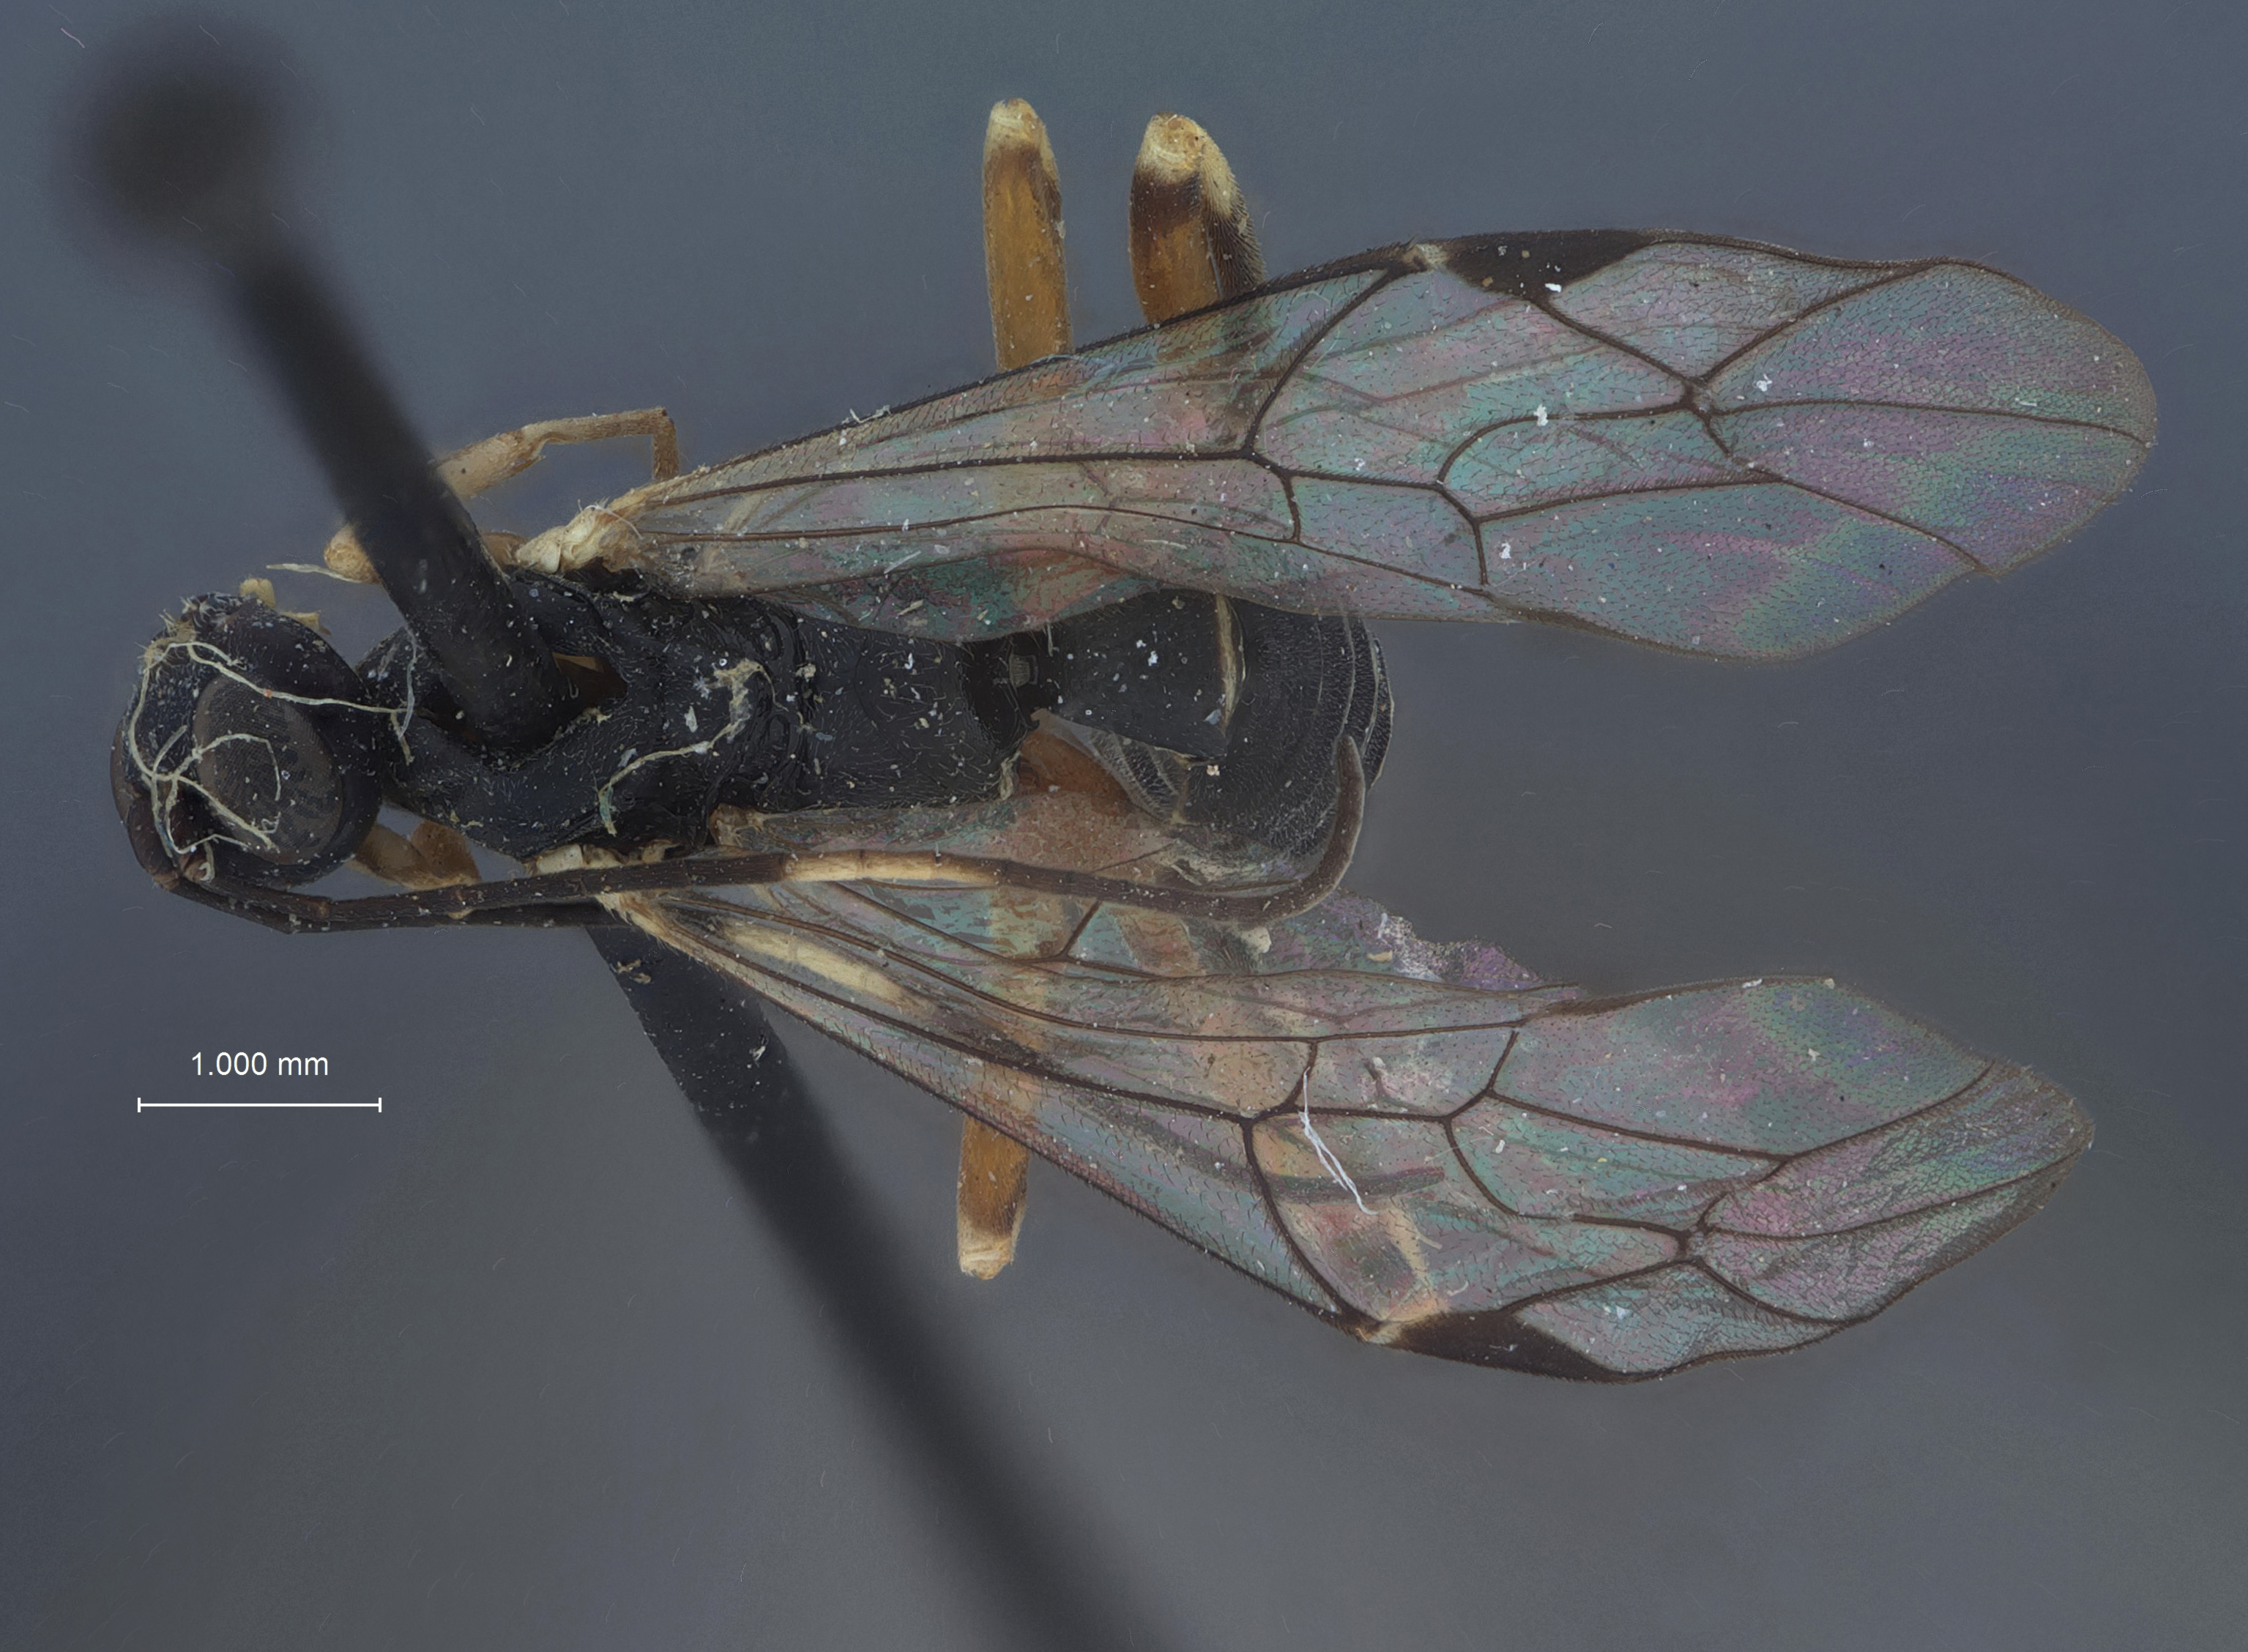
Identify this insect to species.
Asternaulax fiskei
